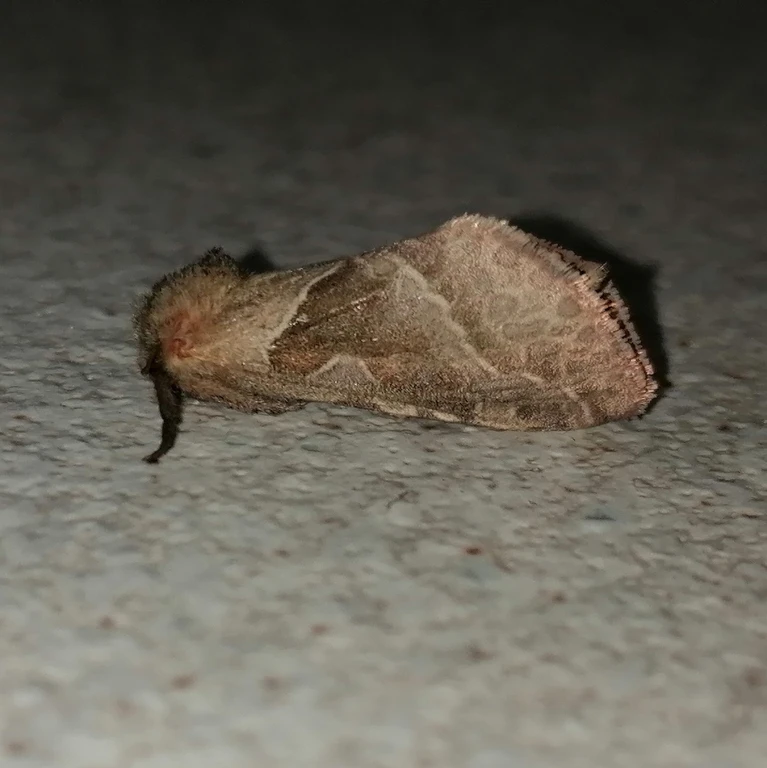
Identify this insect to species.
Triodia sylvina
